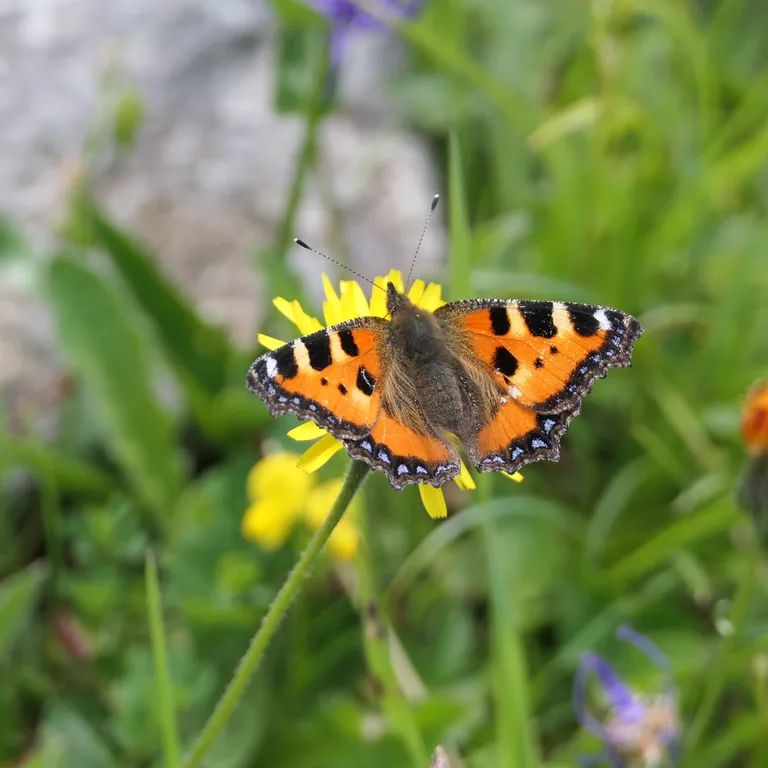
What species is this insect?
Aglais urticae
